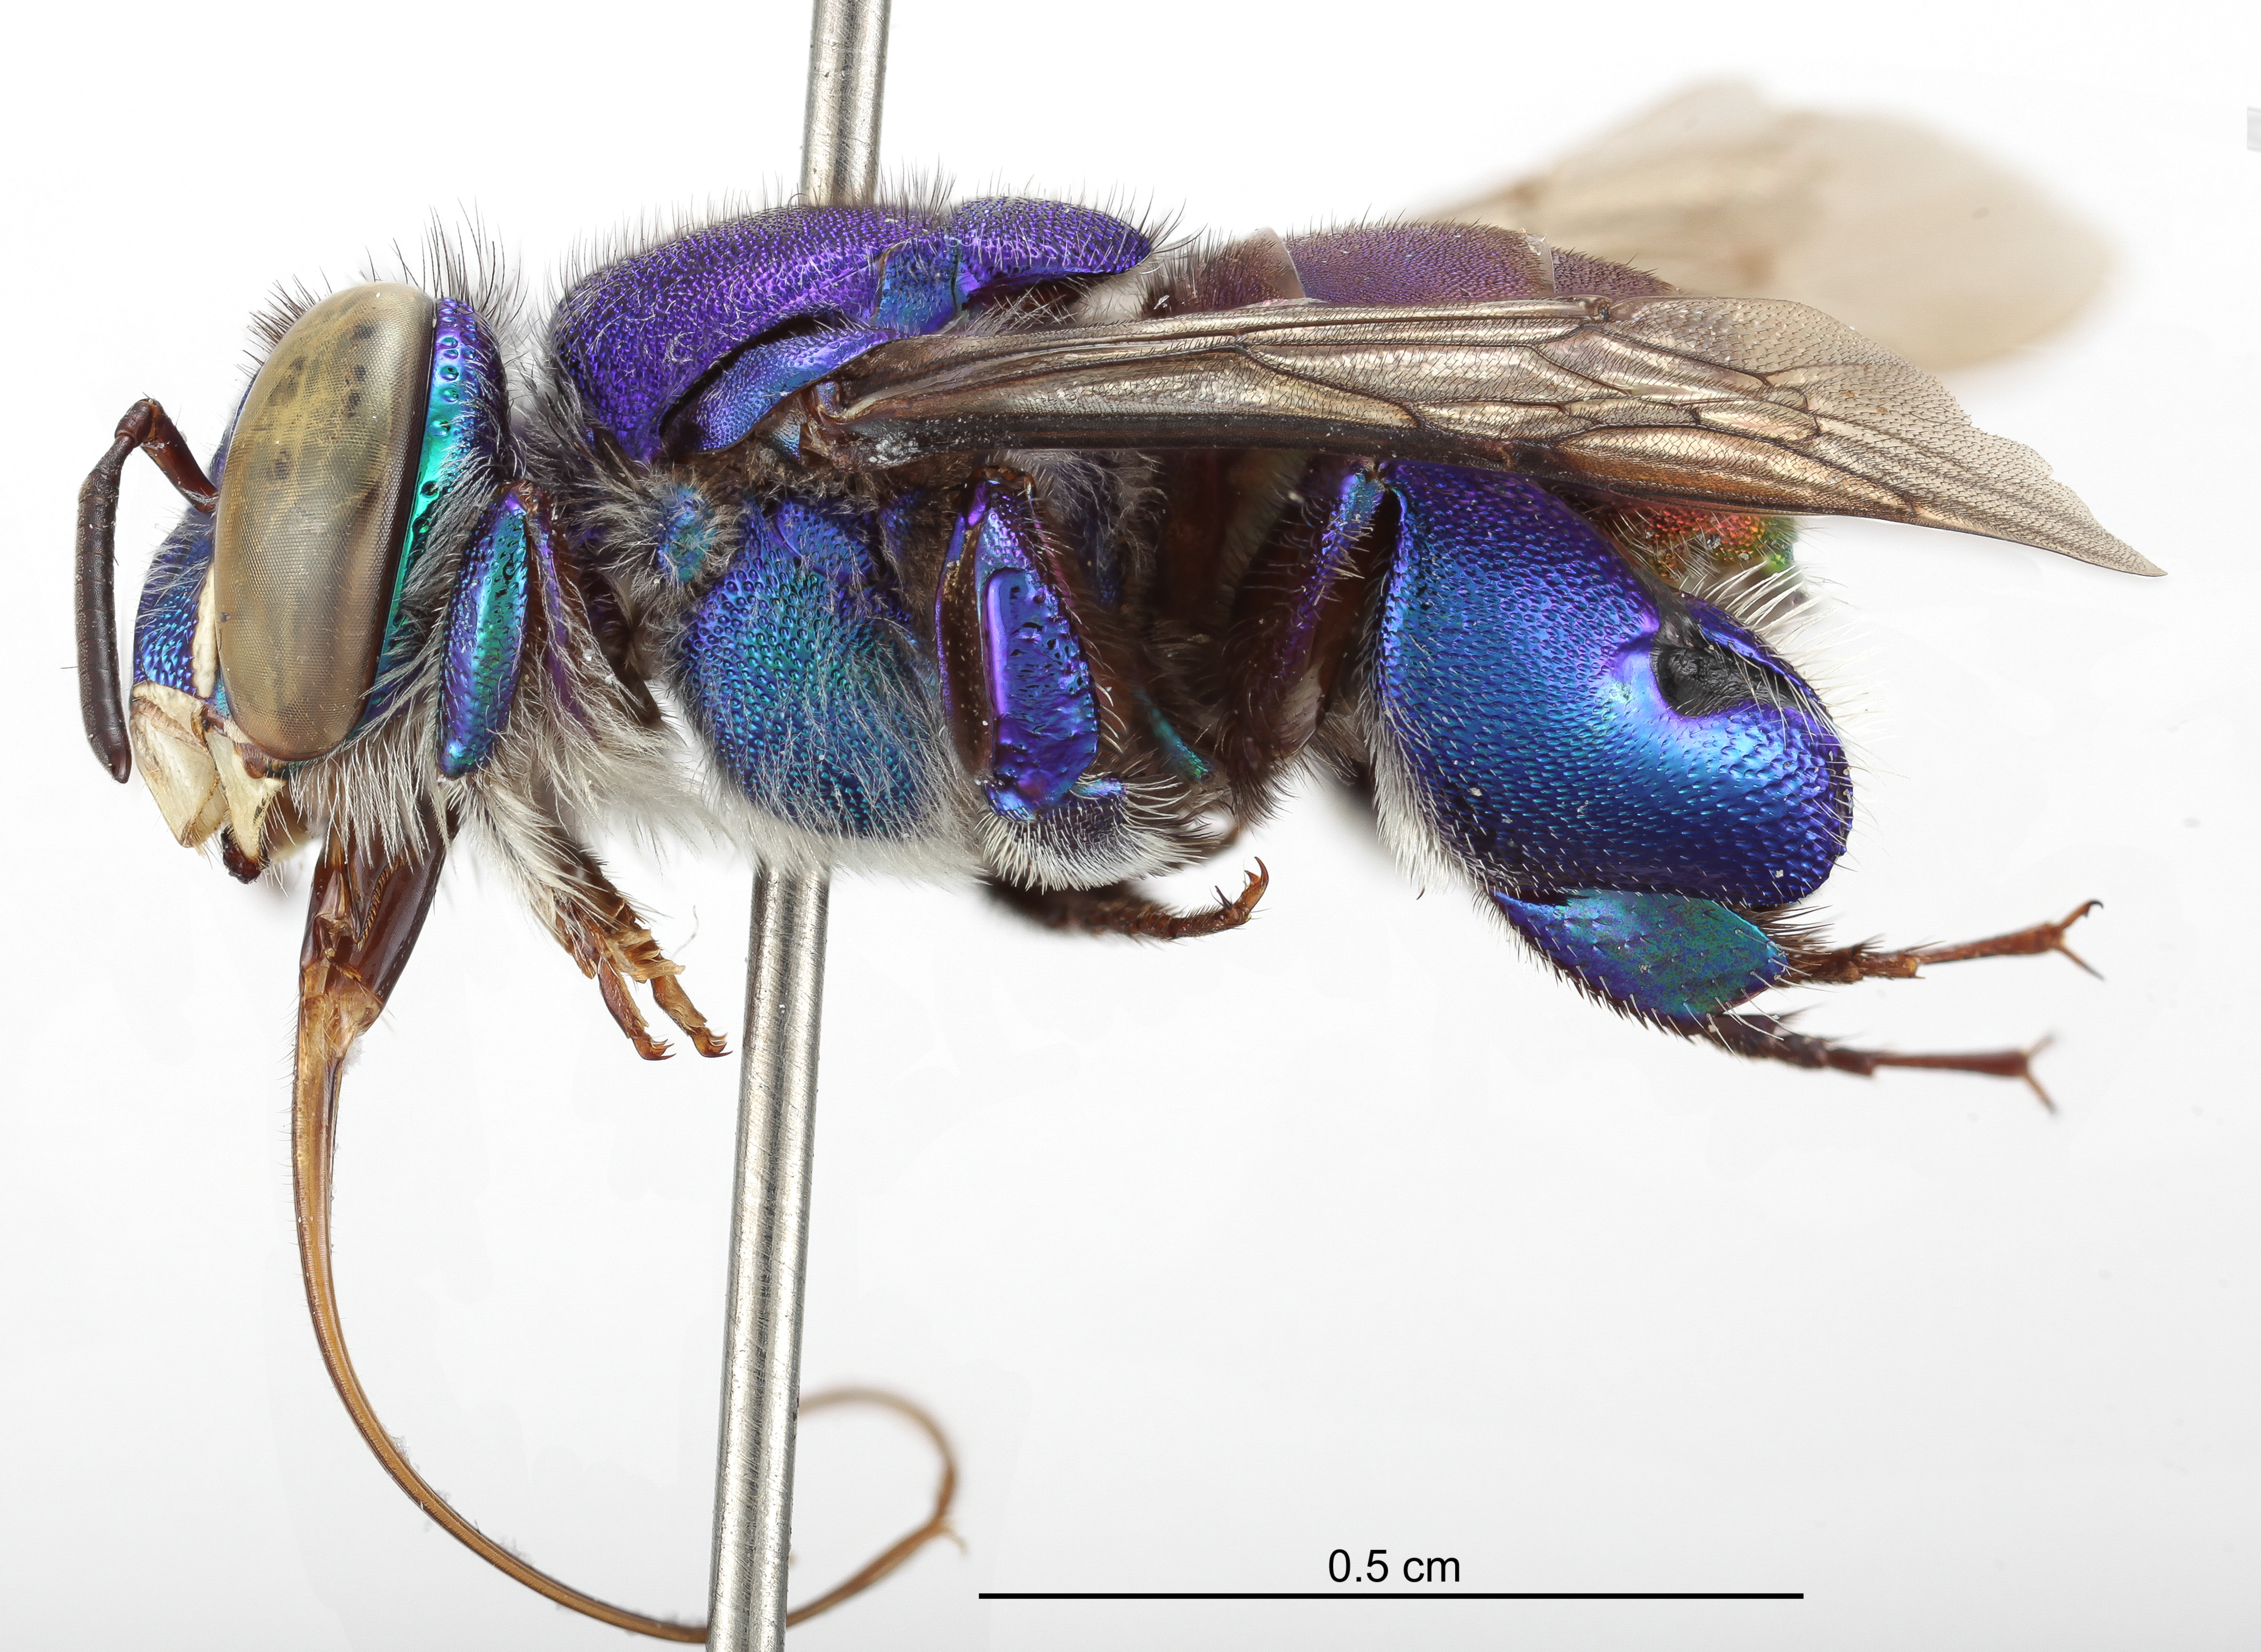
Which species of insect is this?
Euglossa irisa
